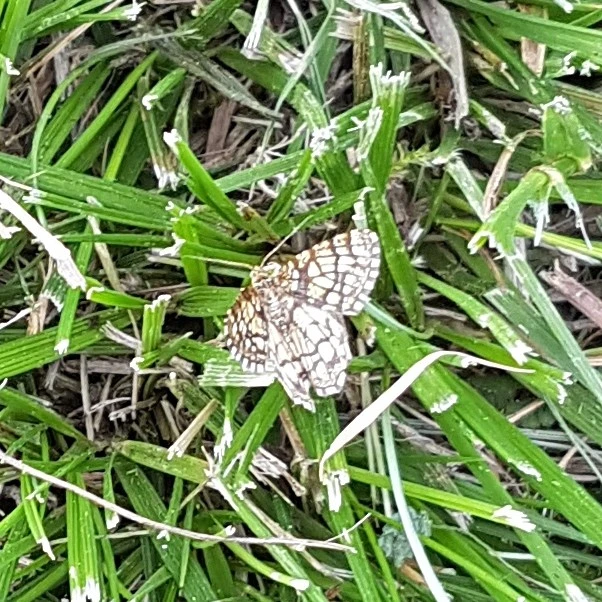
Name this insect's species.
Chiasmia clathrata
